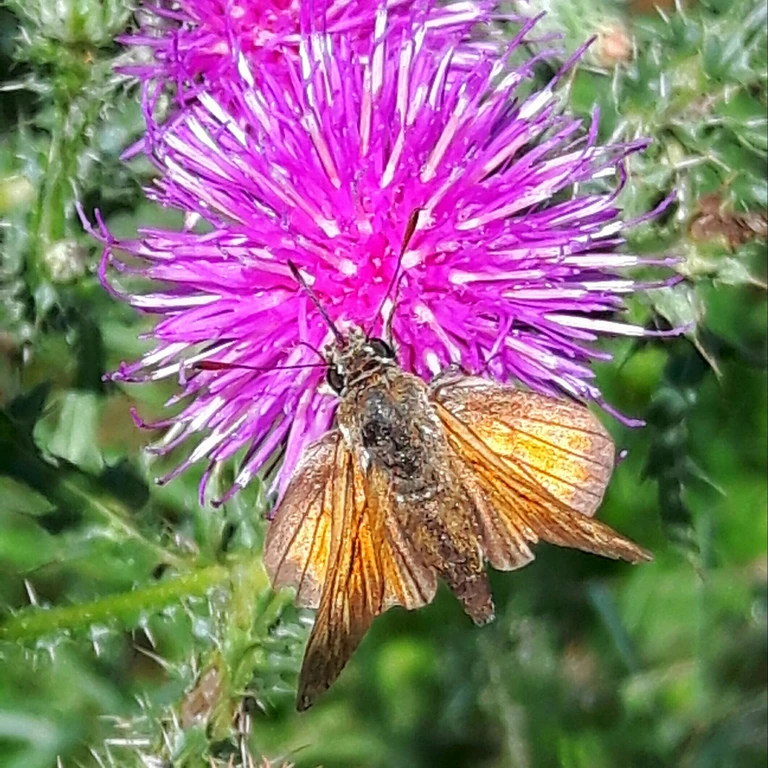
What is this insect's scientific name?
Ochlodes sylvanus (also Ochlodes venata)
